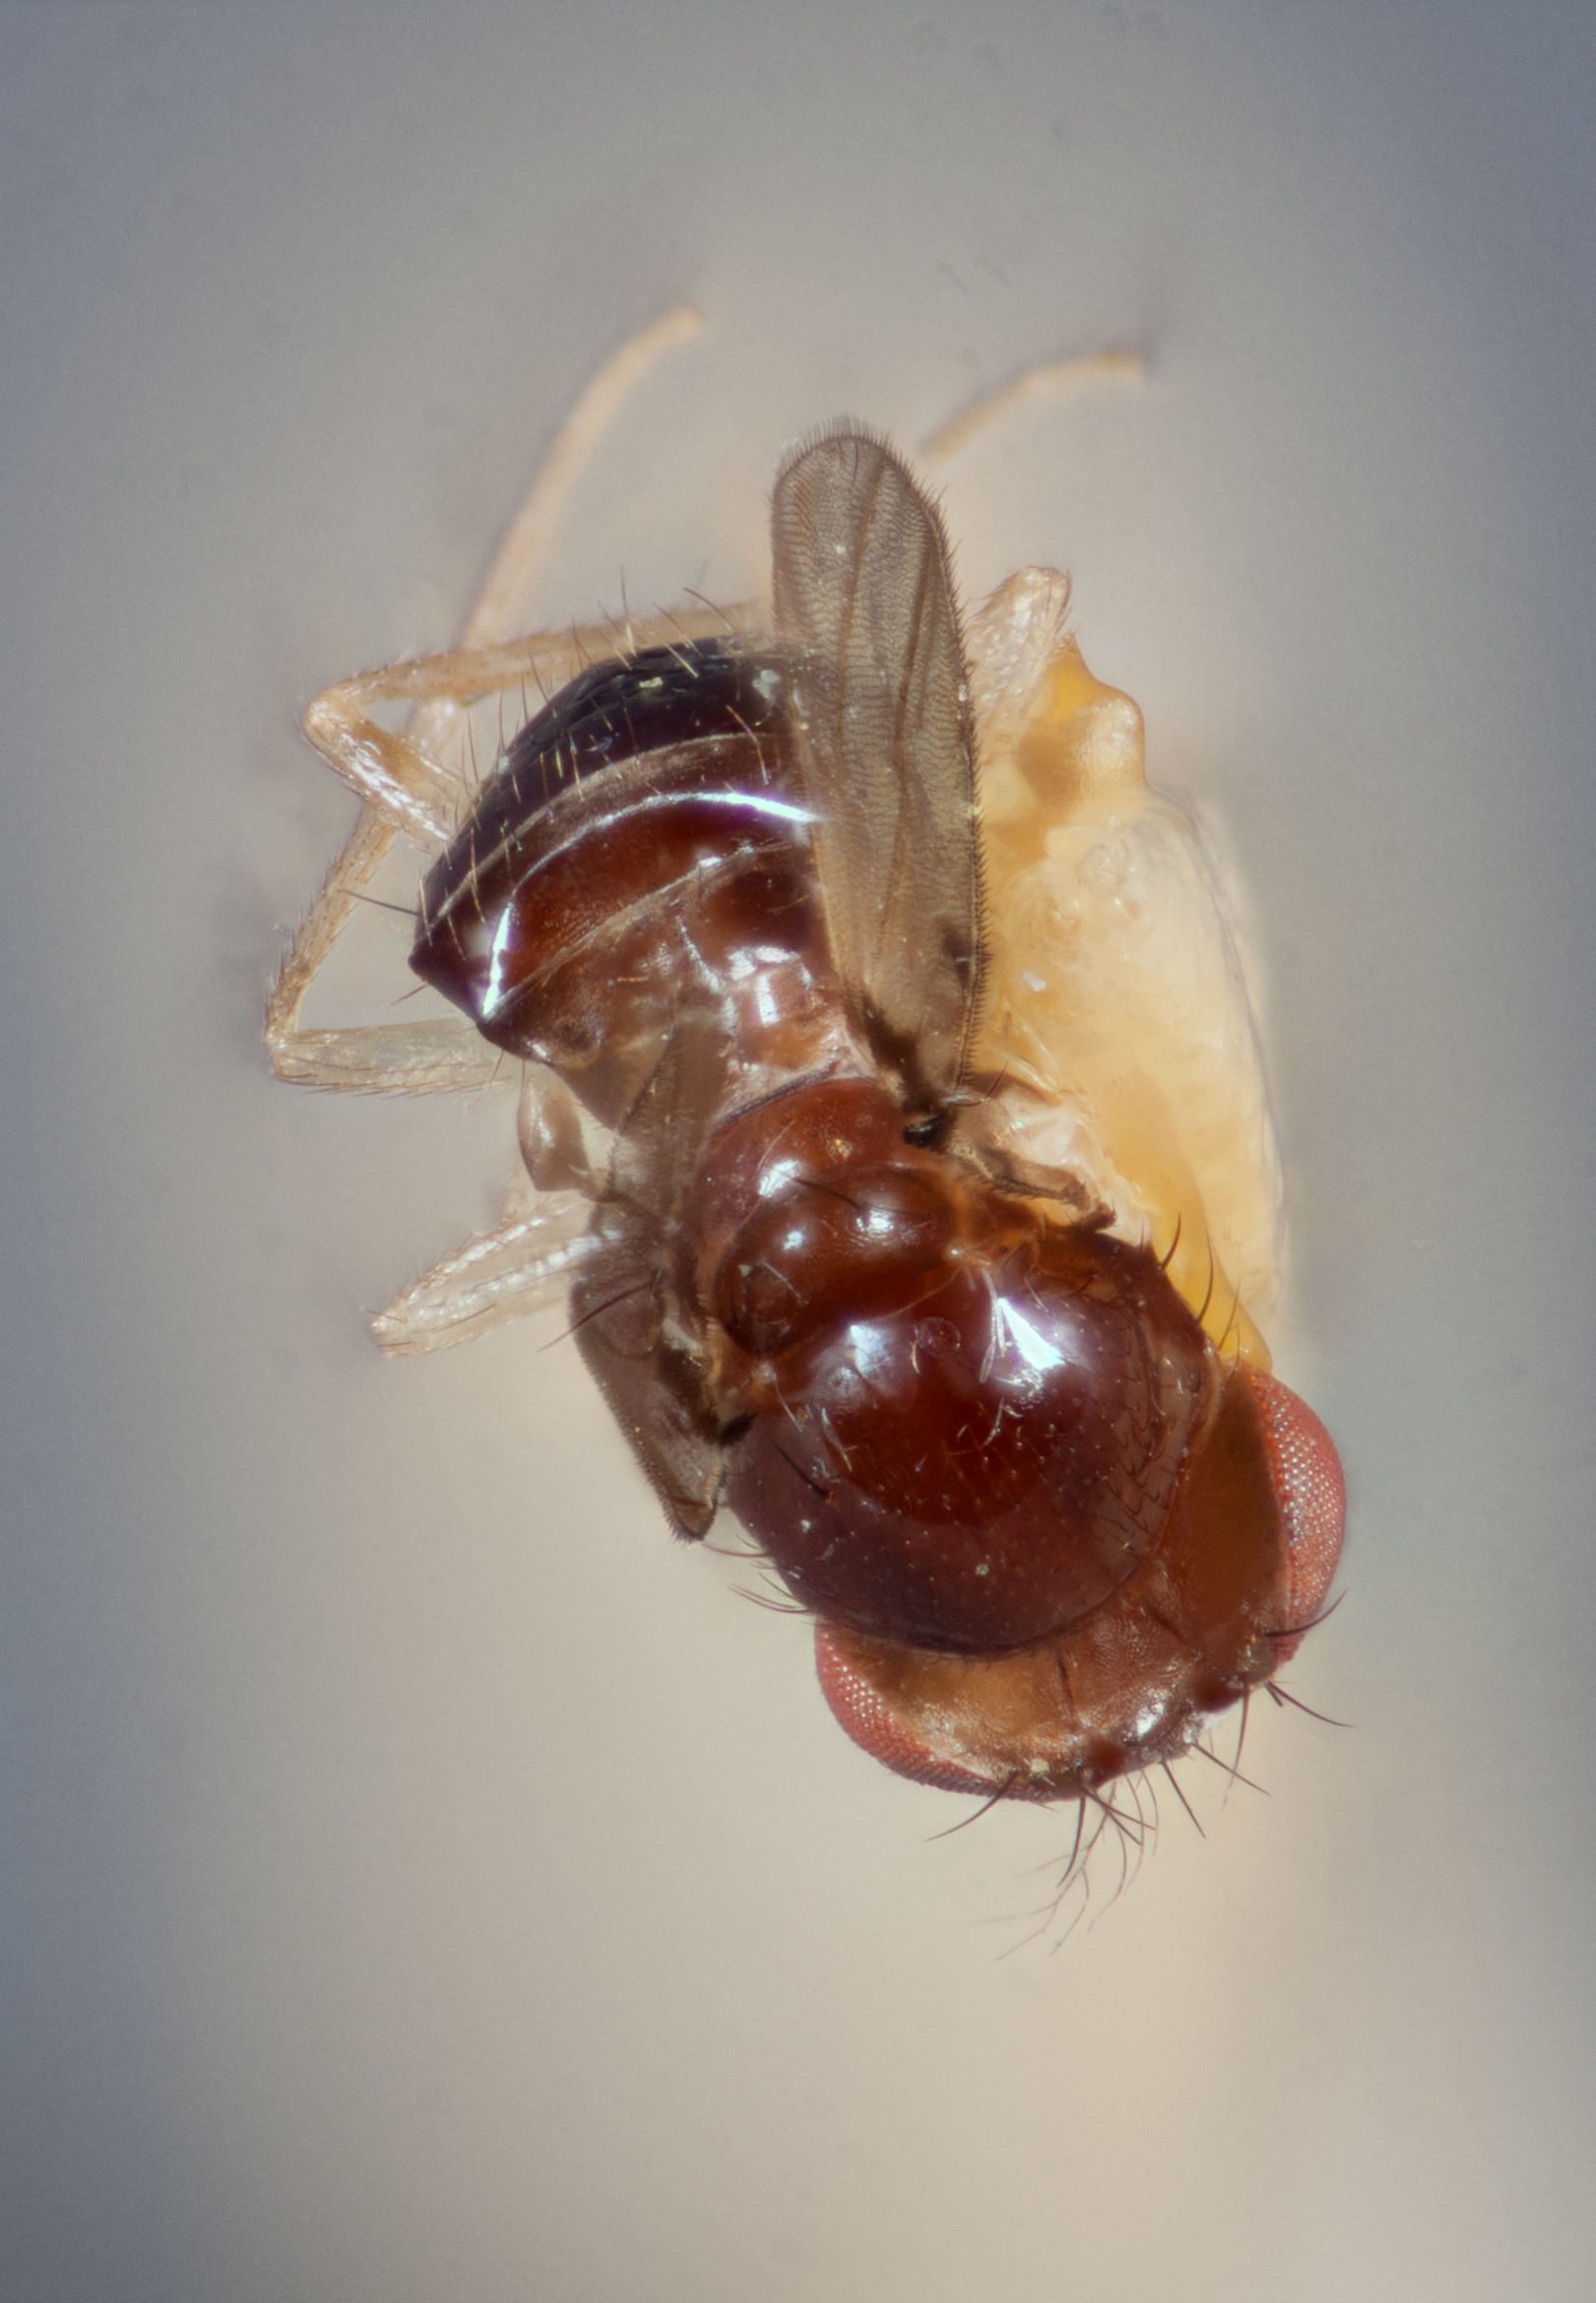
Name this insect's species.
Mycodrosophila nigropleura
